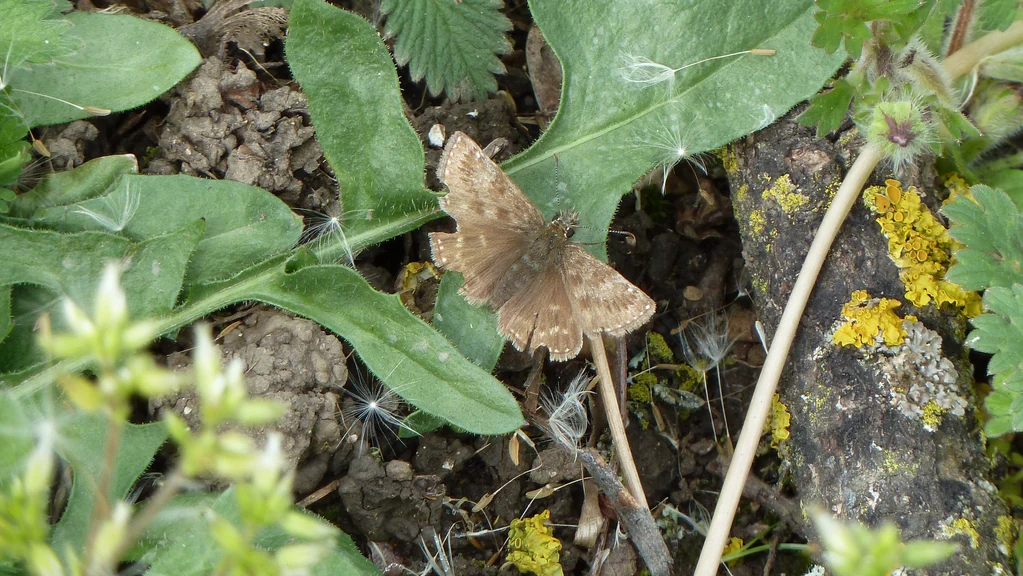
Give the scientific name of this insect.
Erynnis tages
